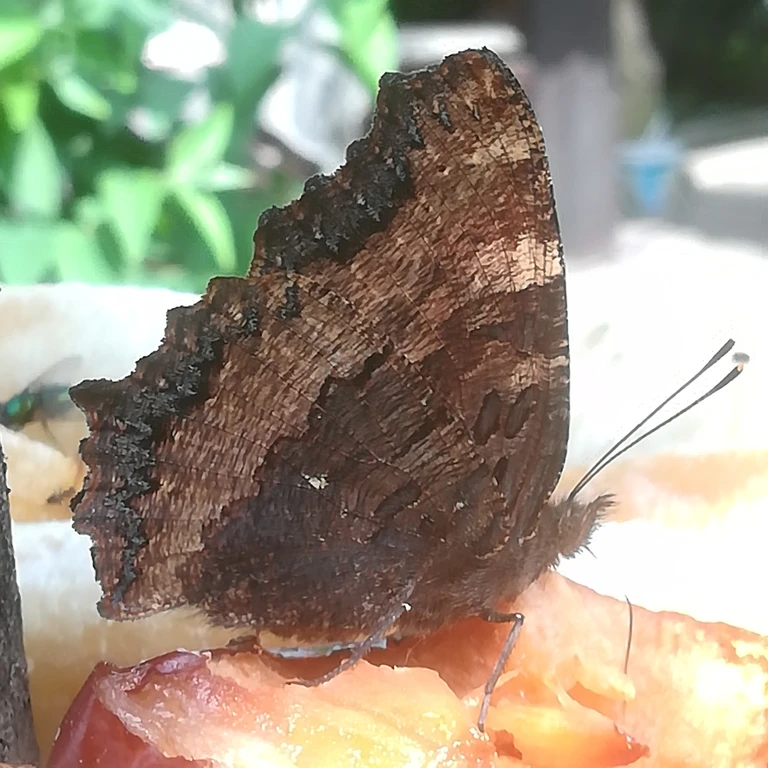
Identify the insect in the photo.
Nymphalis polychloros
